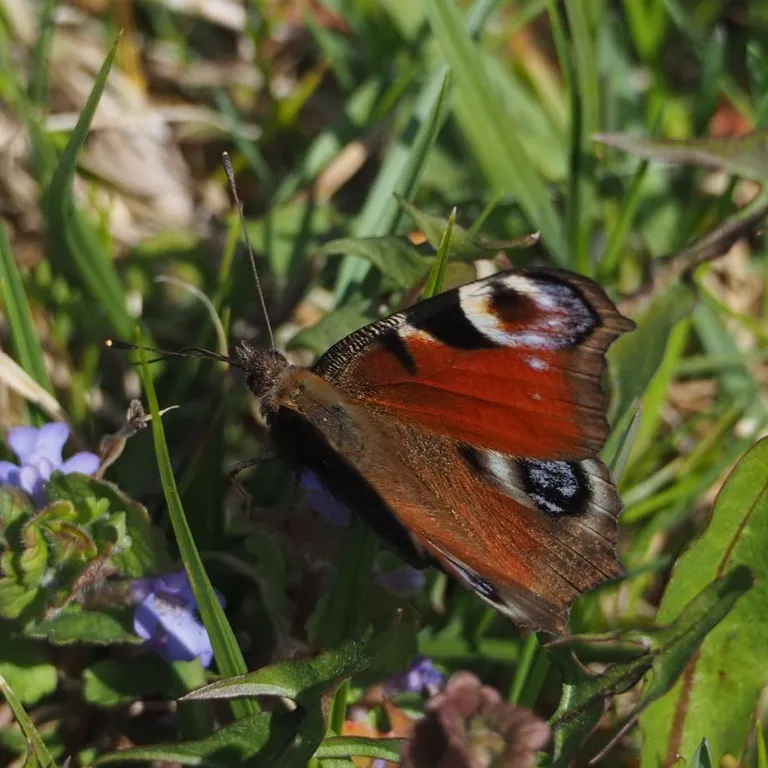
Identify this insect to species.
Aglais io
